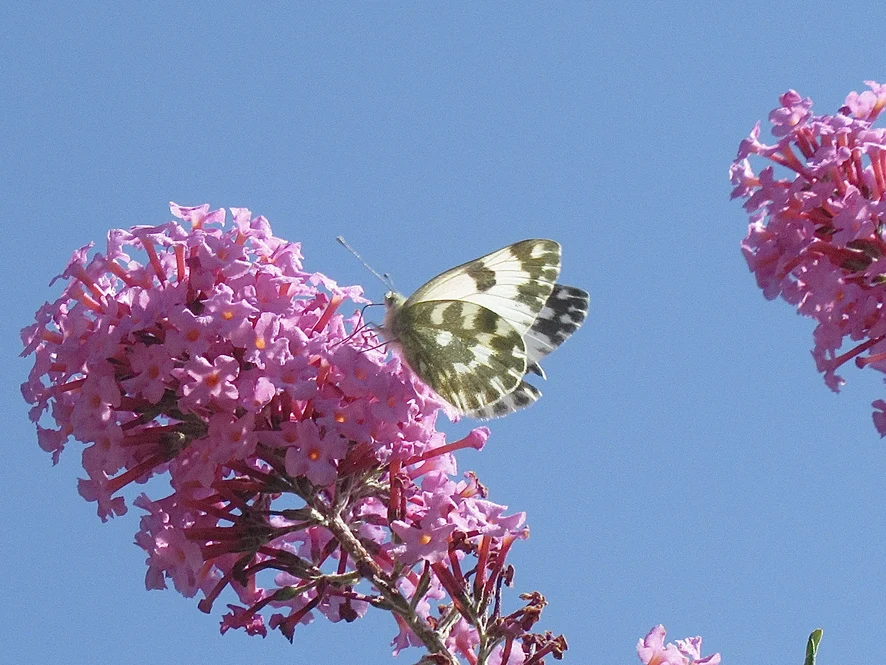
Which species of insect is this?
Pontia edusa
